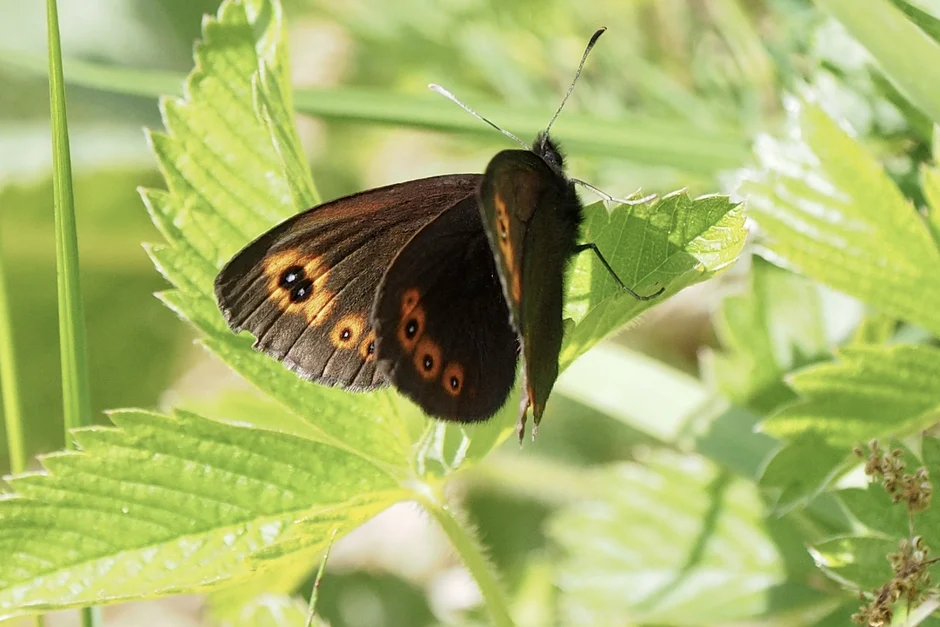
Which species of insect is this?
Erebia medusa
